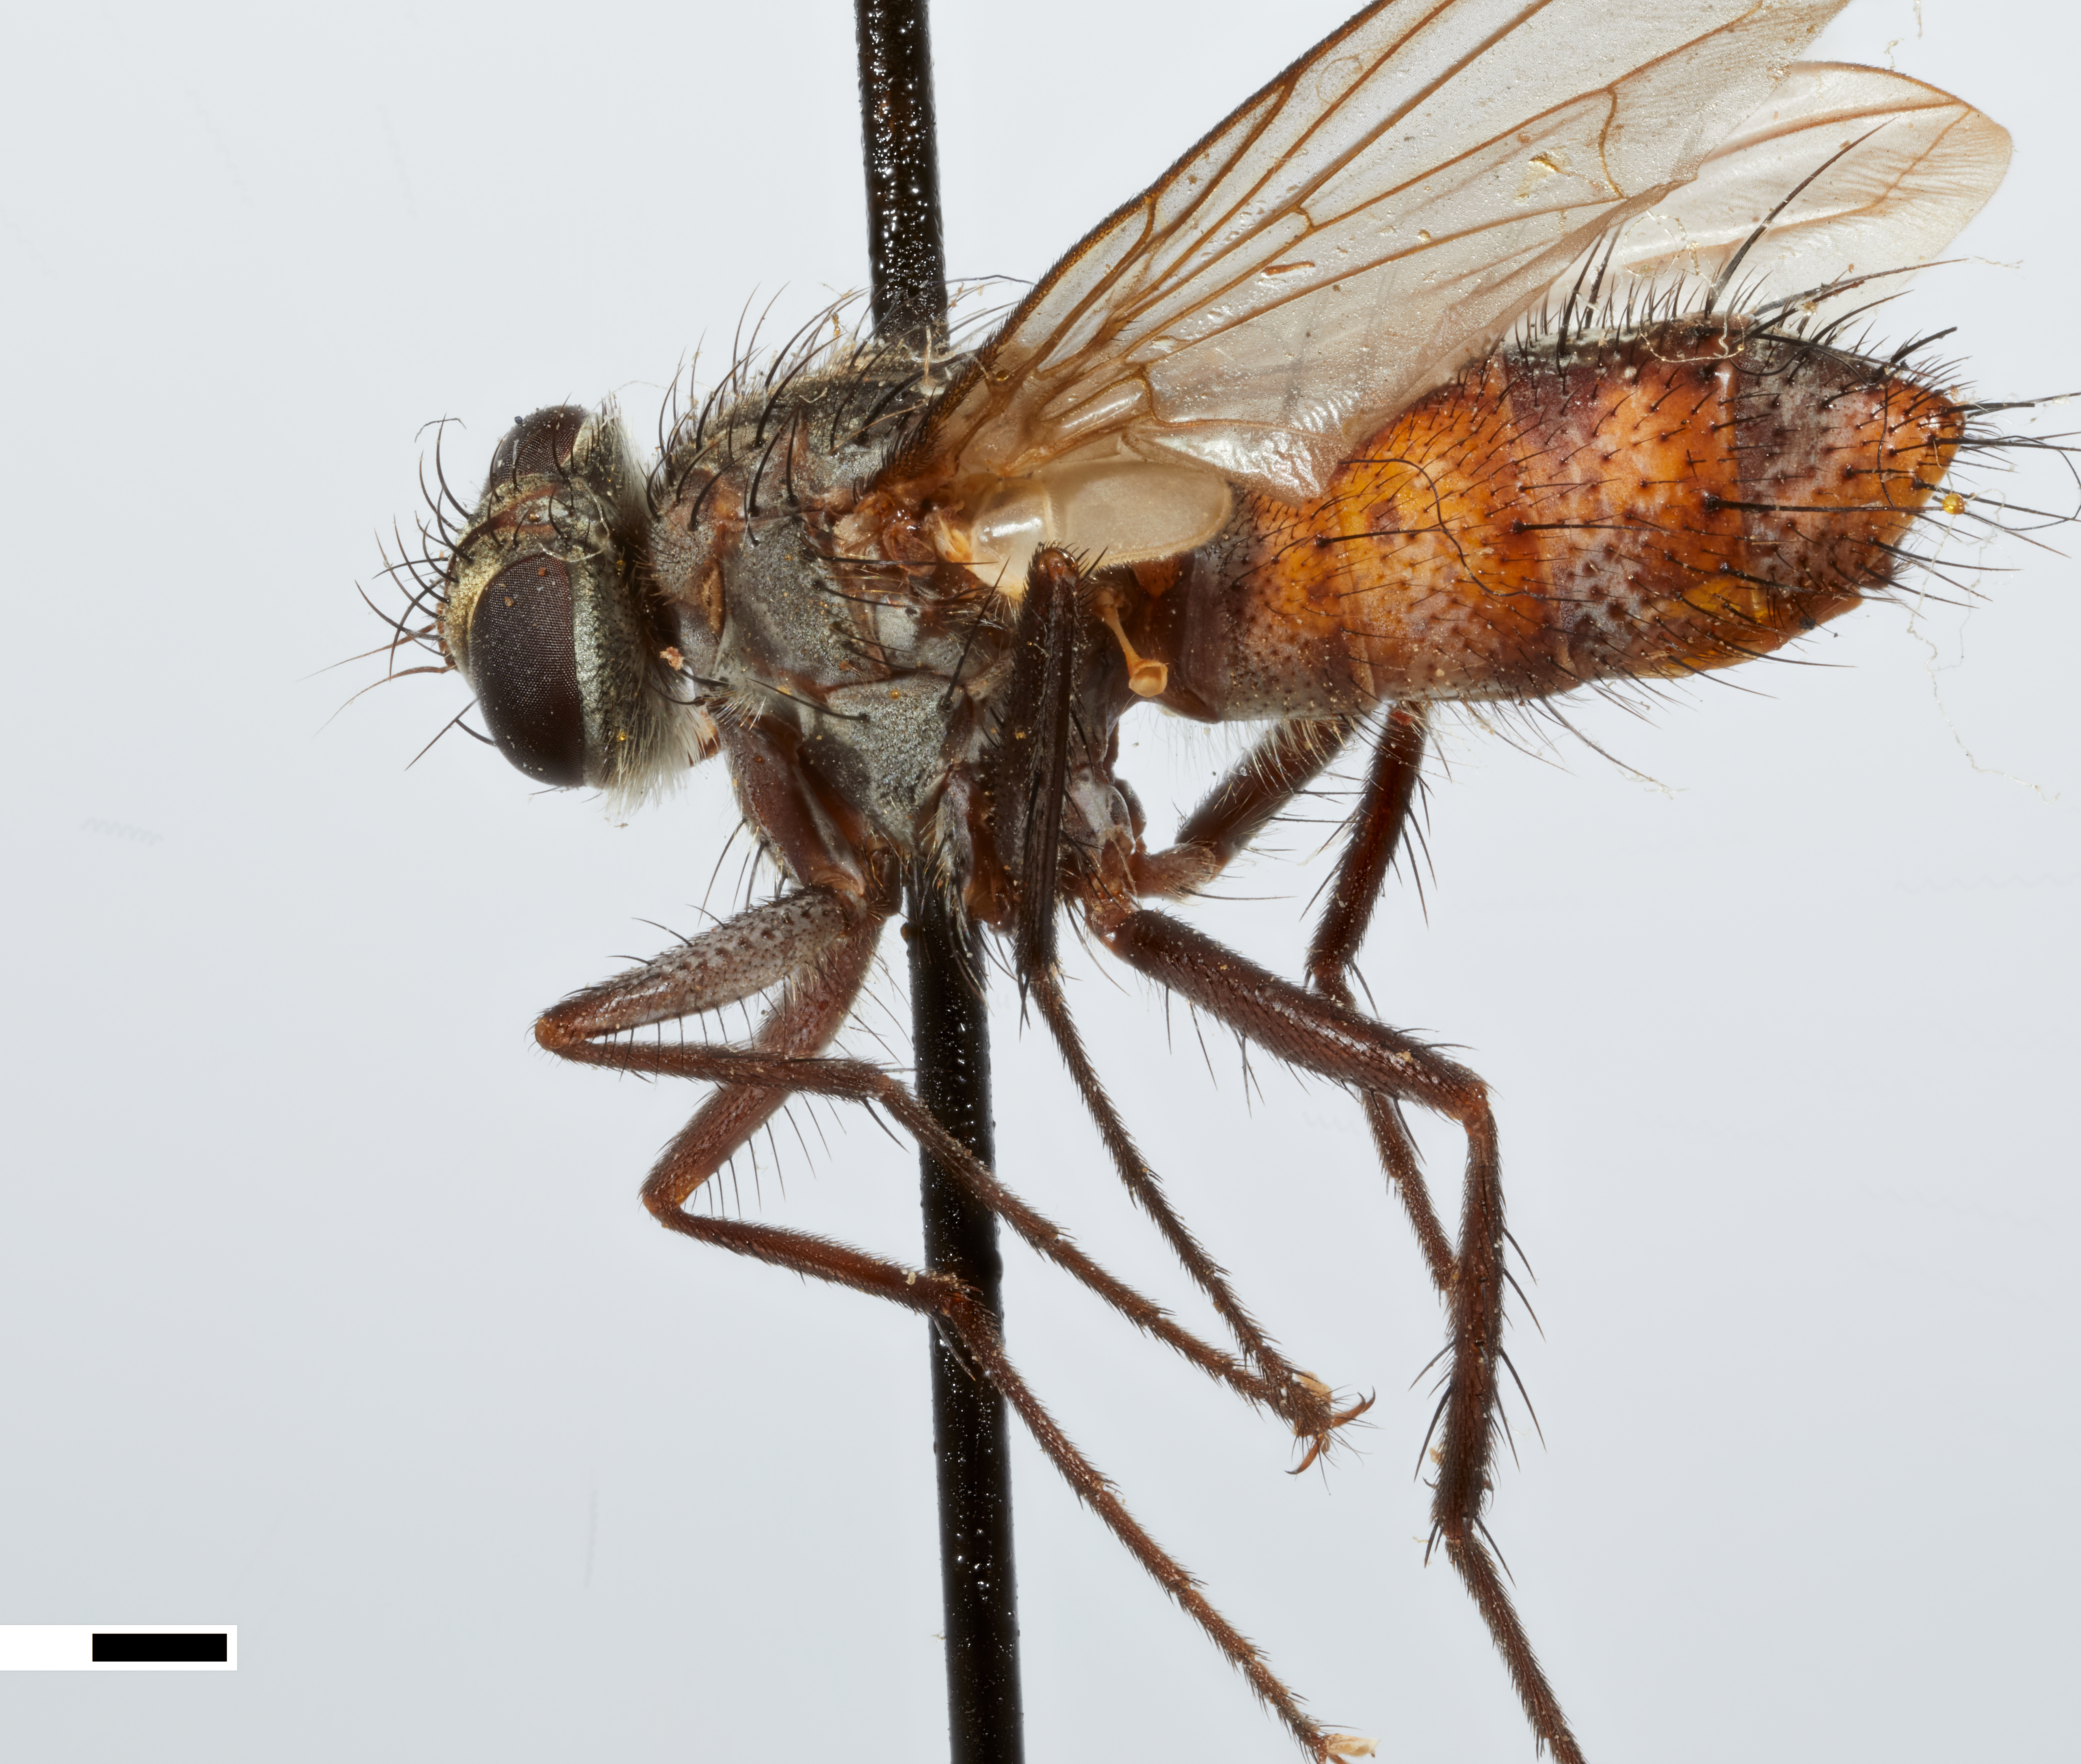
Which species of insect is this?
Binghamimyia reclinata
